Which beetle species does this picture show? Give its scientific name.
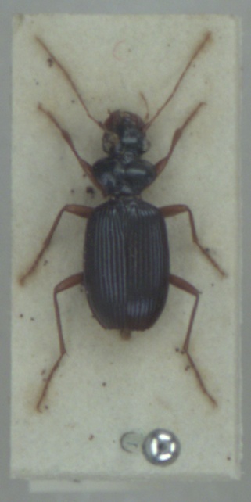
Leistus fulvibarbis
